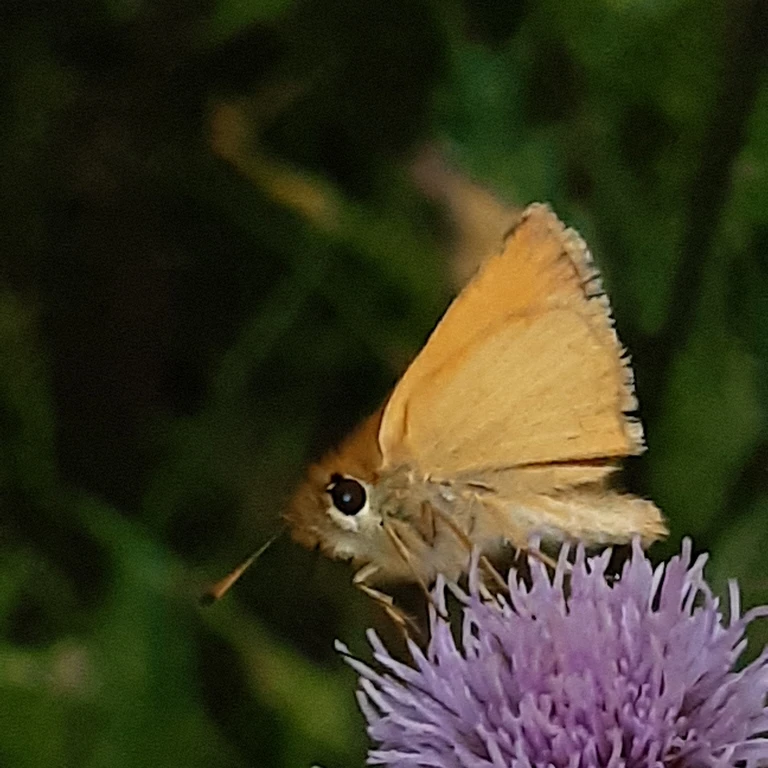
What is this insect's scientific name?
Thymelicus lineola
